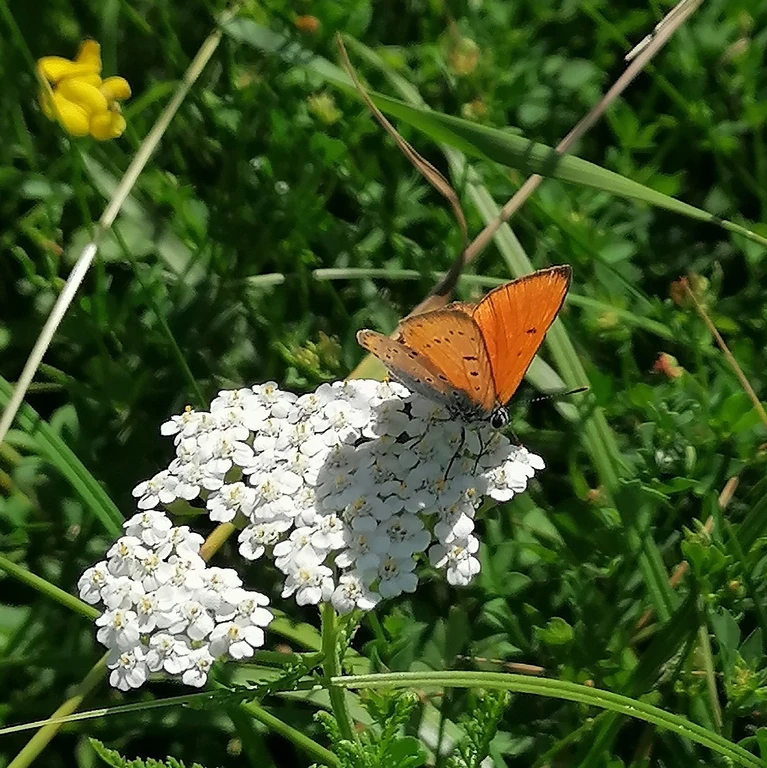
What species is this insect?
Lycaena dispar
